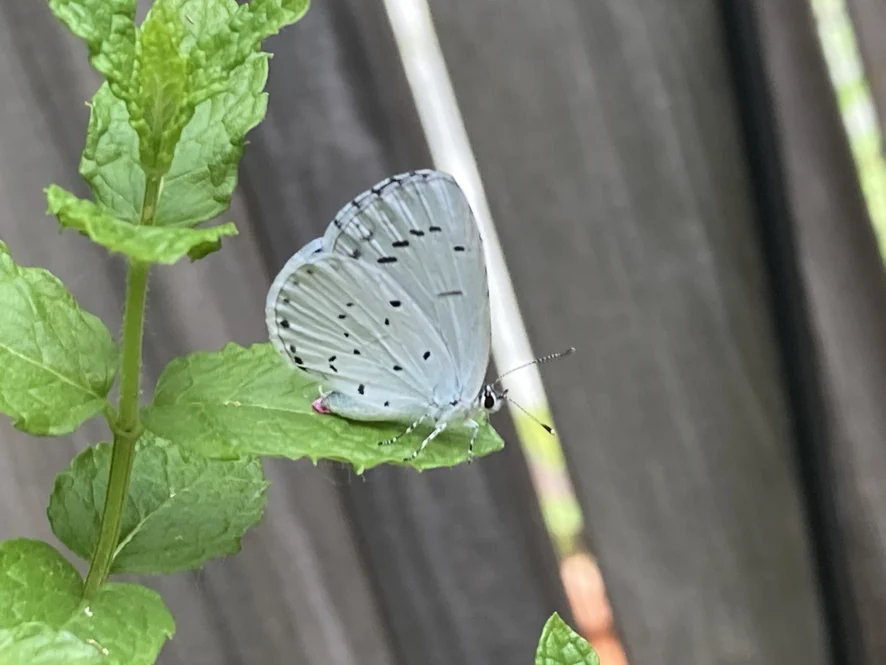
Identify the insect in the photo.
Celastrina argiolus
